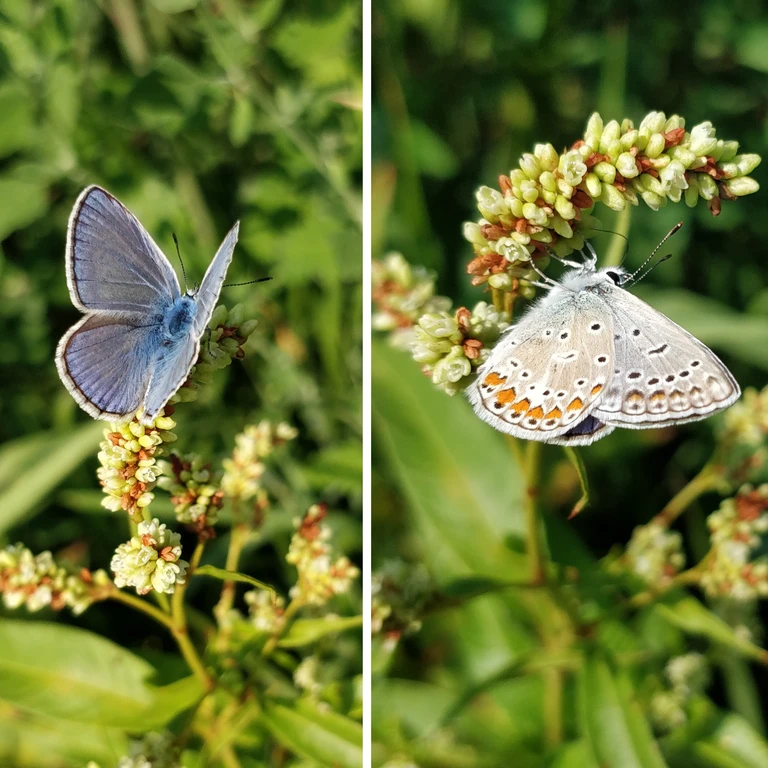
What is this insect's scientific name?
Polyommatus icarus
